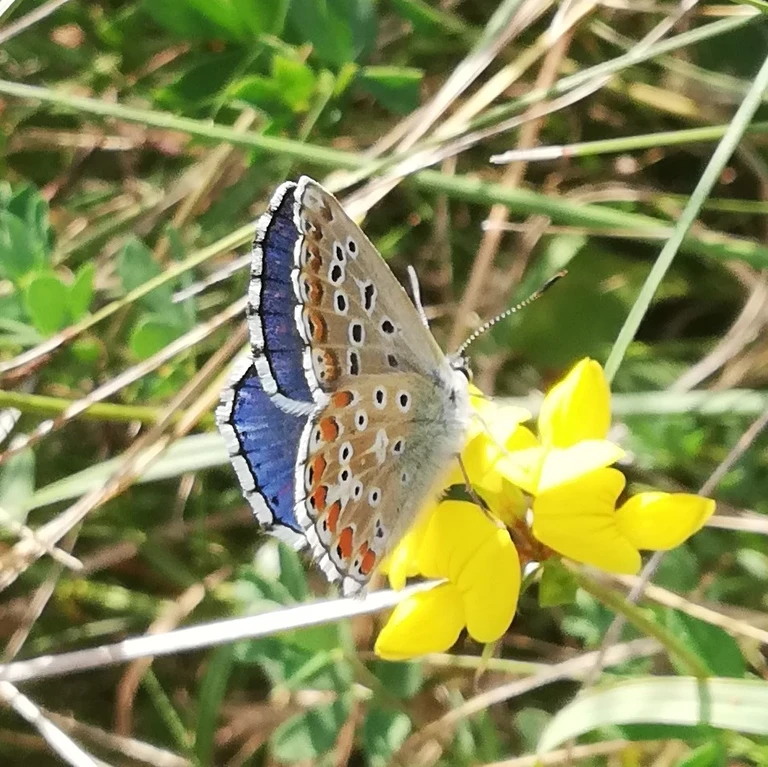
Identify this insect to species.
Lysandra bellargus
